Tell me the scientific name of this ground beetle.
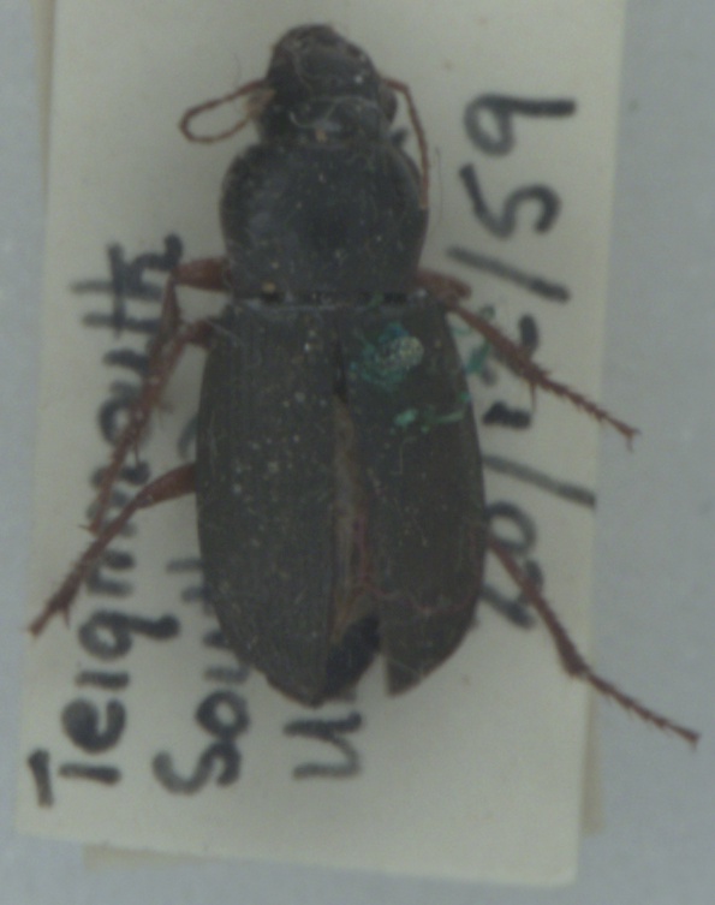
Harpalus rufipes
